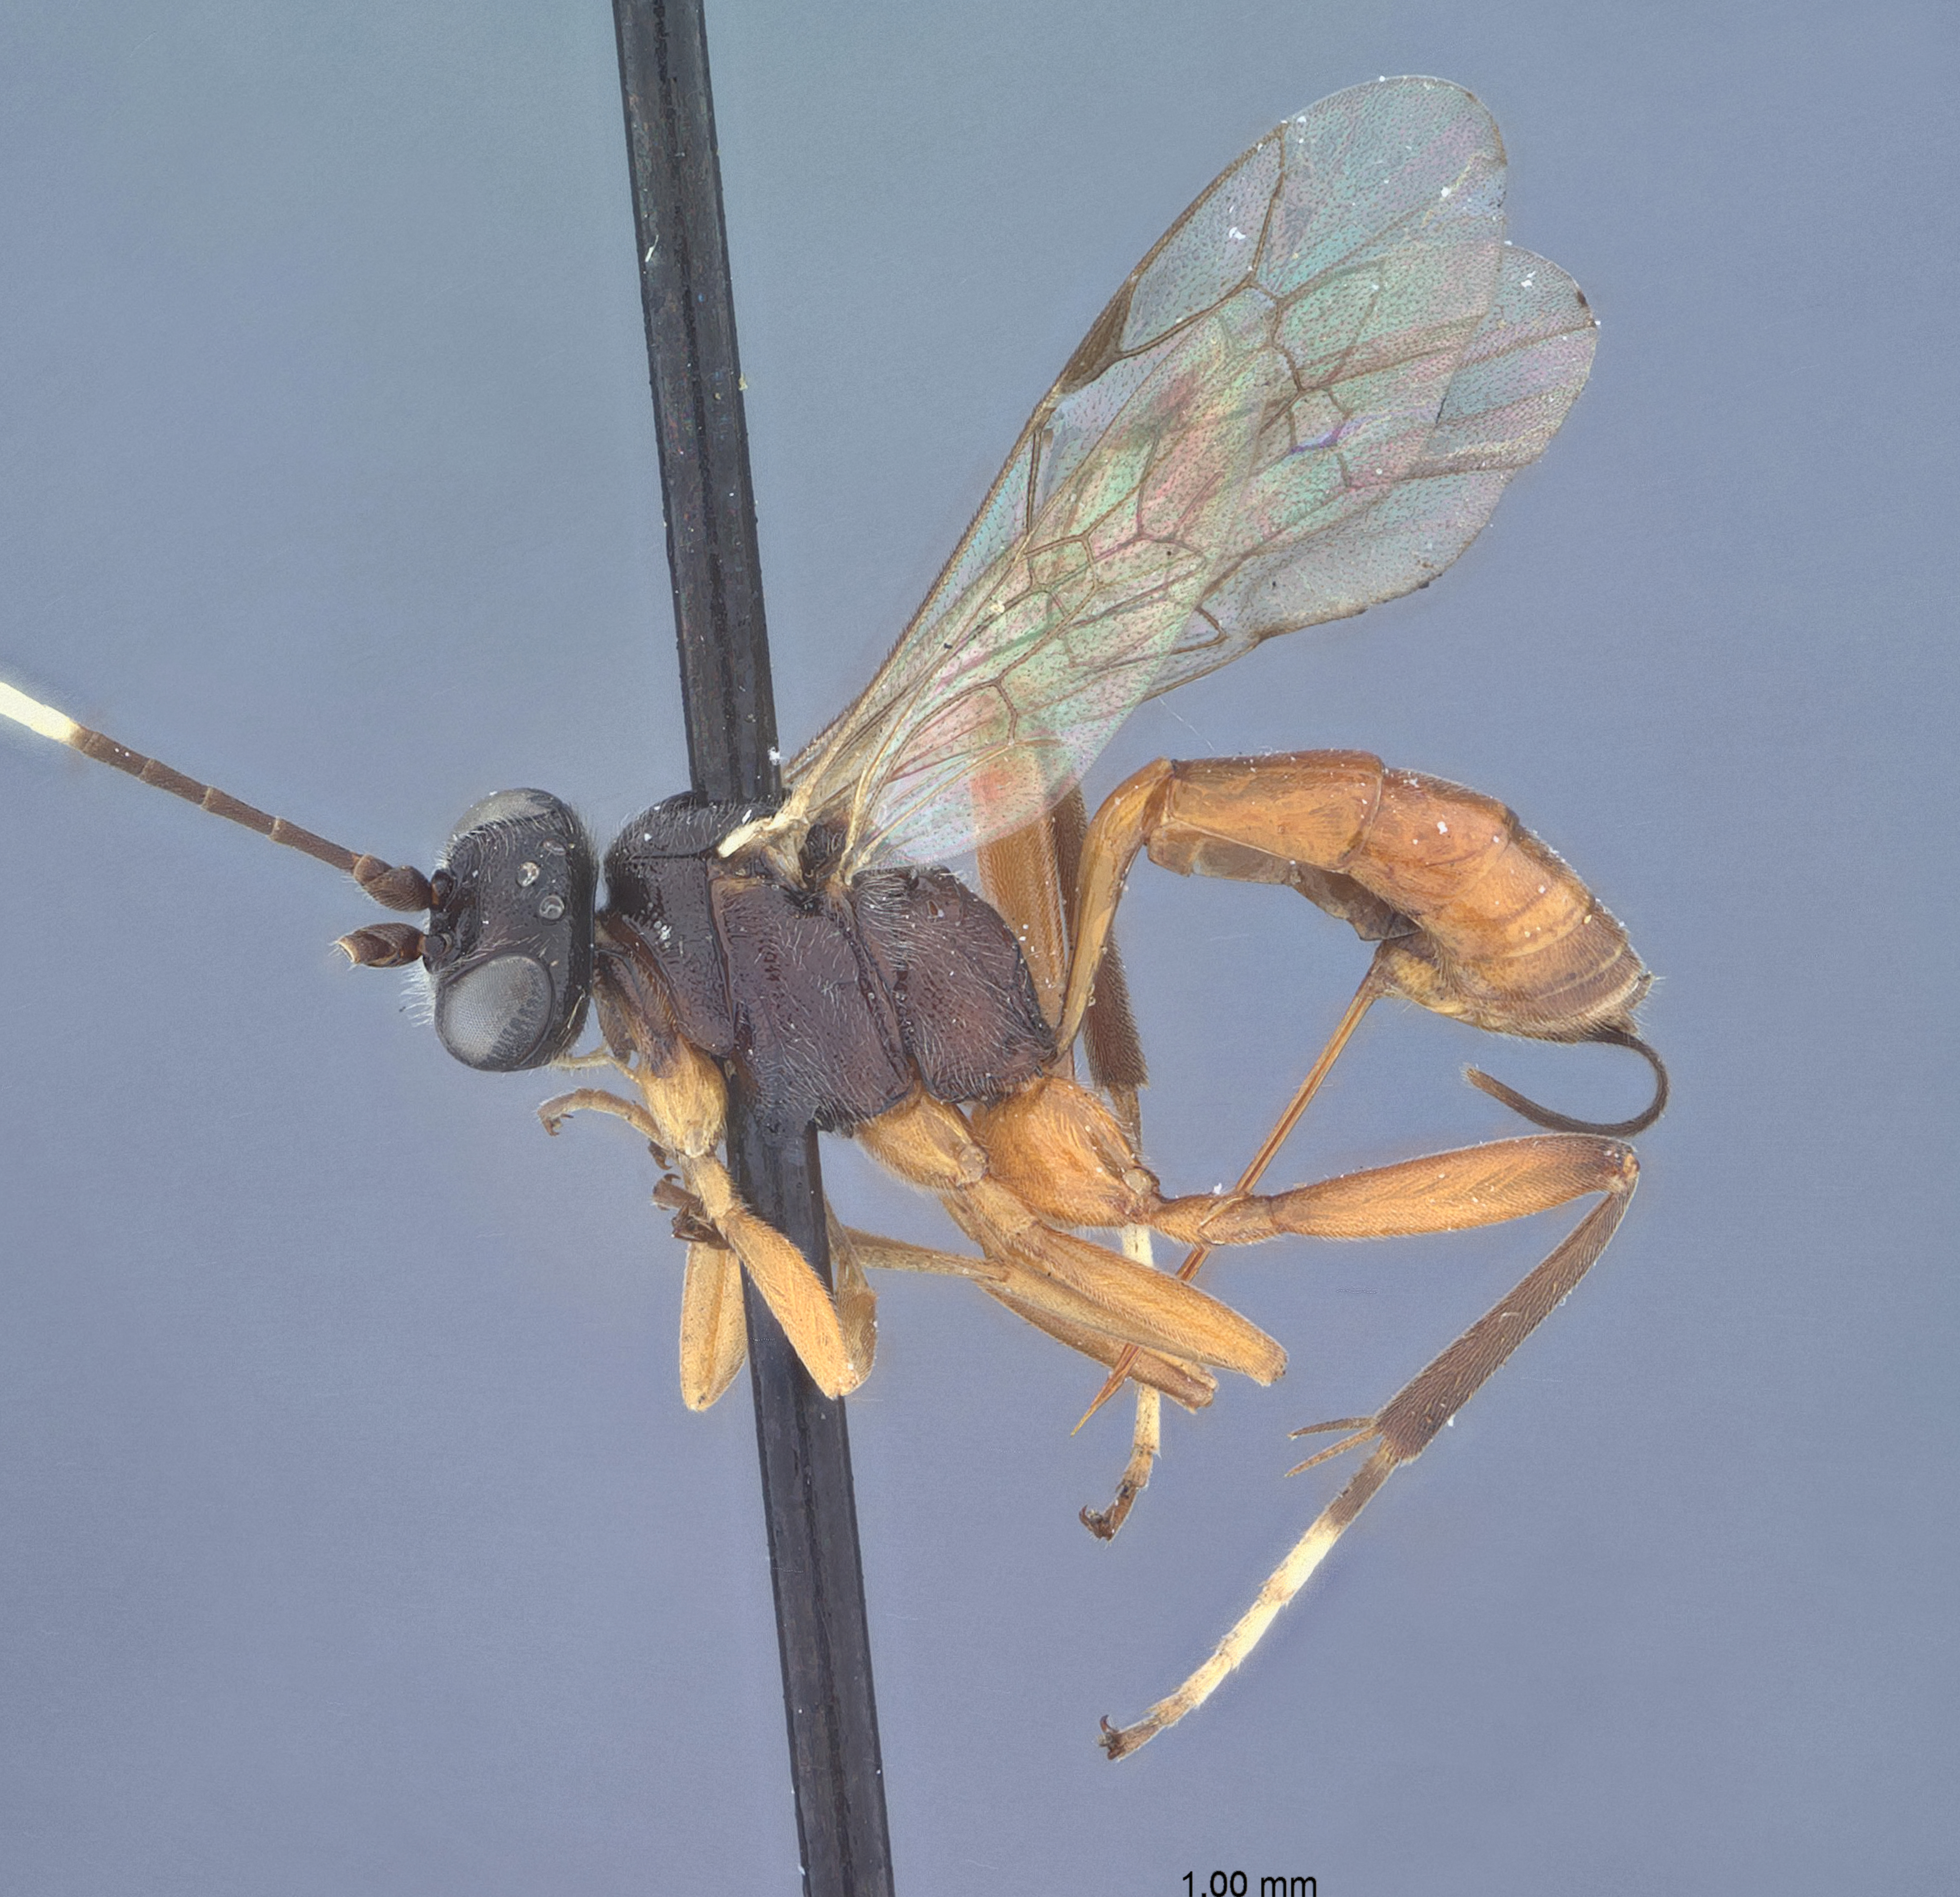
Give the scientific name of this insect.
Trychosis coxalis
